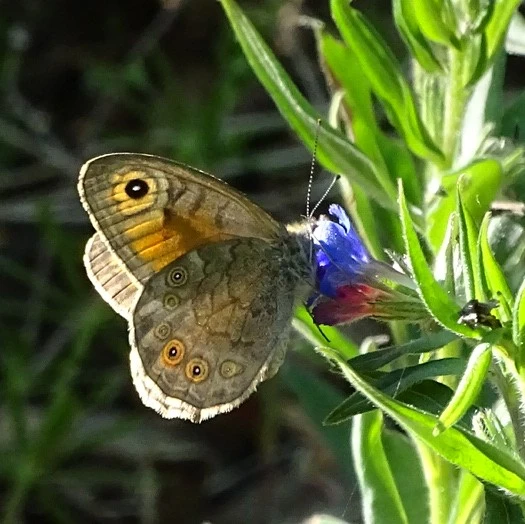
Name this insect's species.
Lasiommata maera (also Pararge maera)
